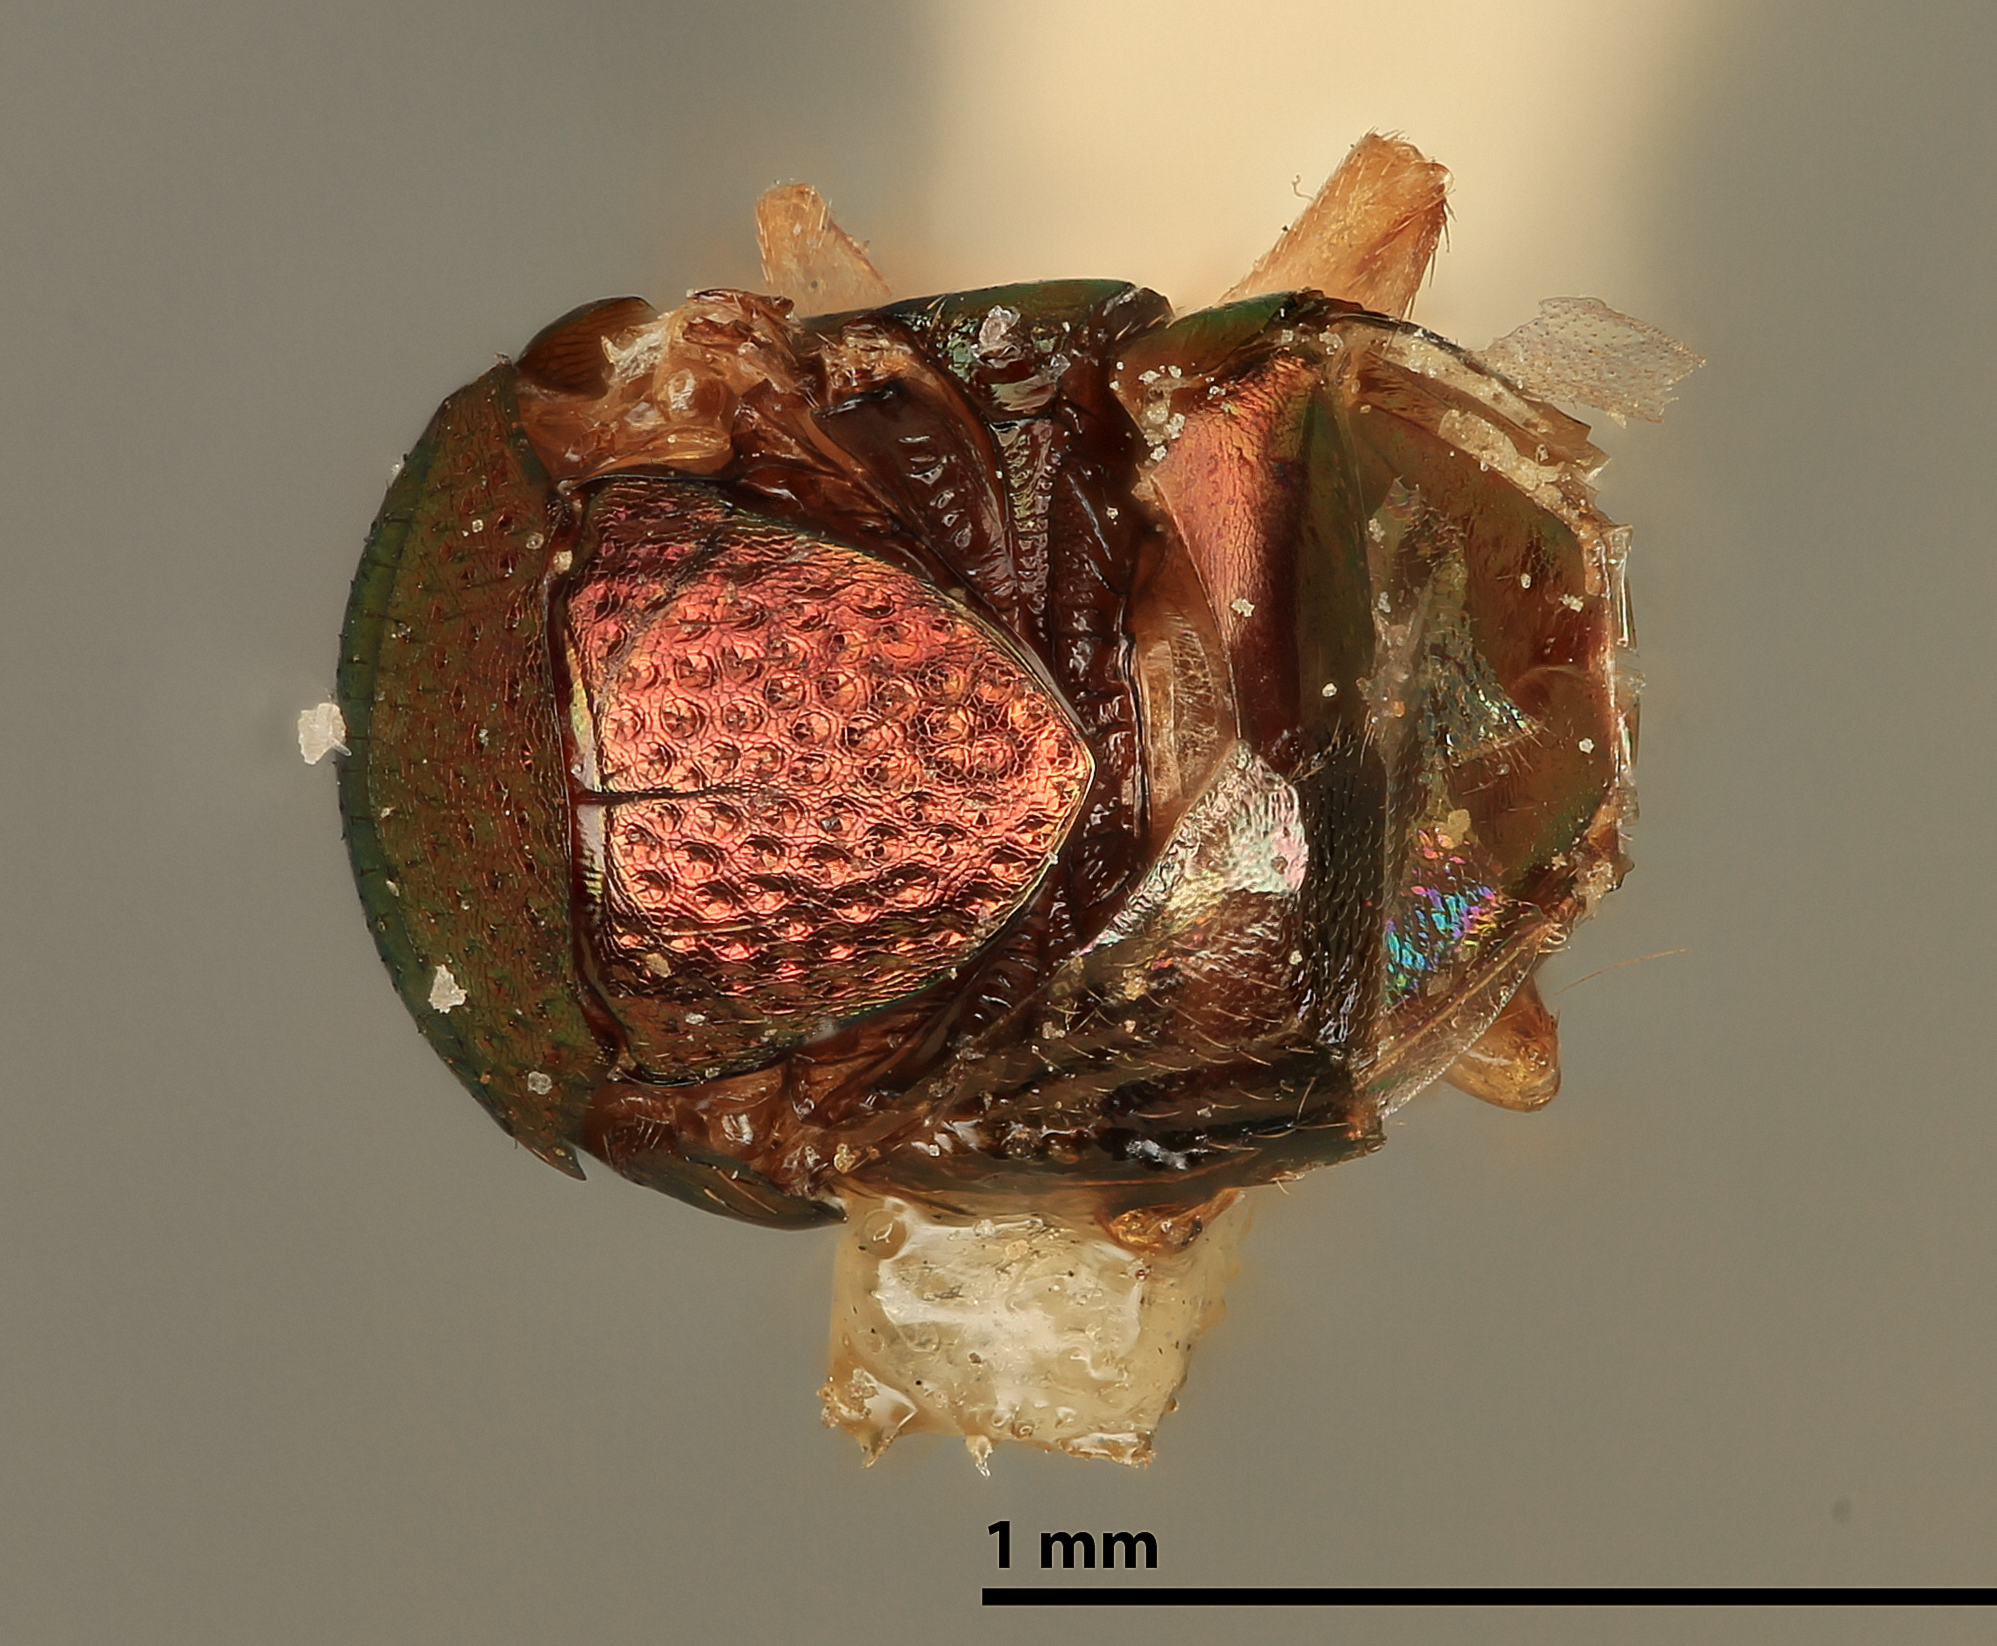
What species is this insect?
Chalcaspis pergandei
